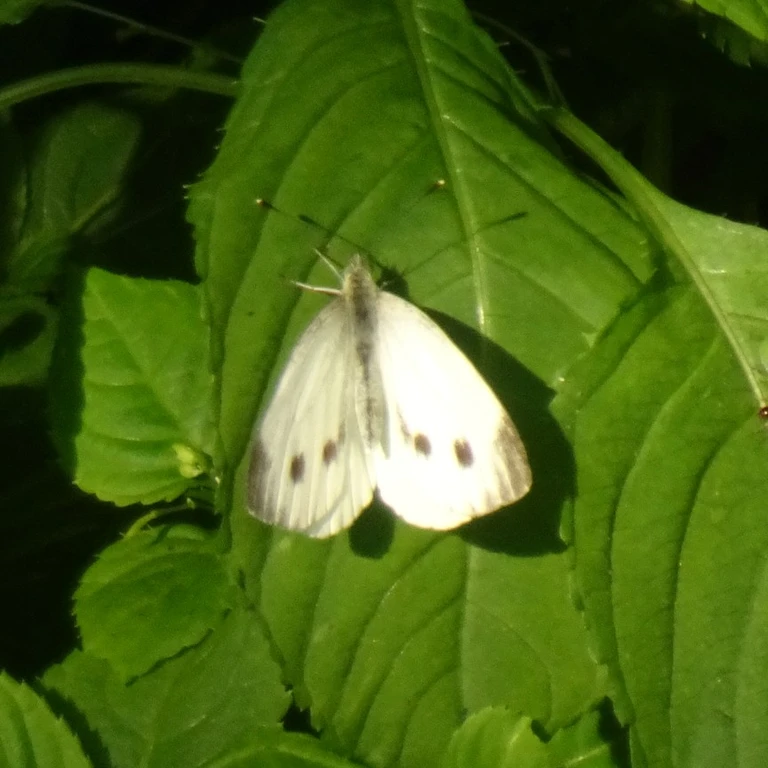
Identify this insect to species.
Pieris napi
